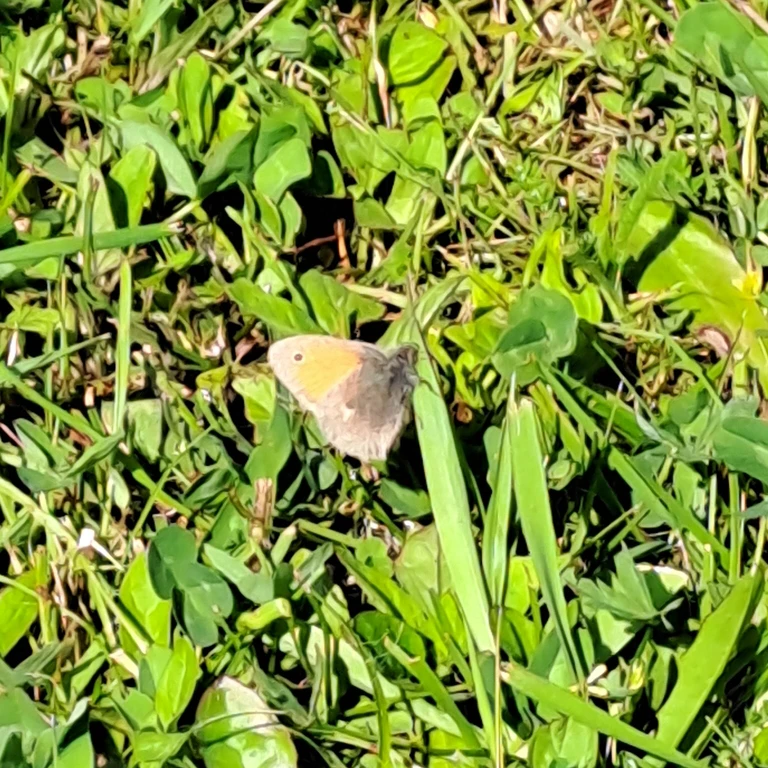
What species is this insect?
Coenonympha pamphilus
